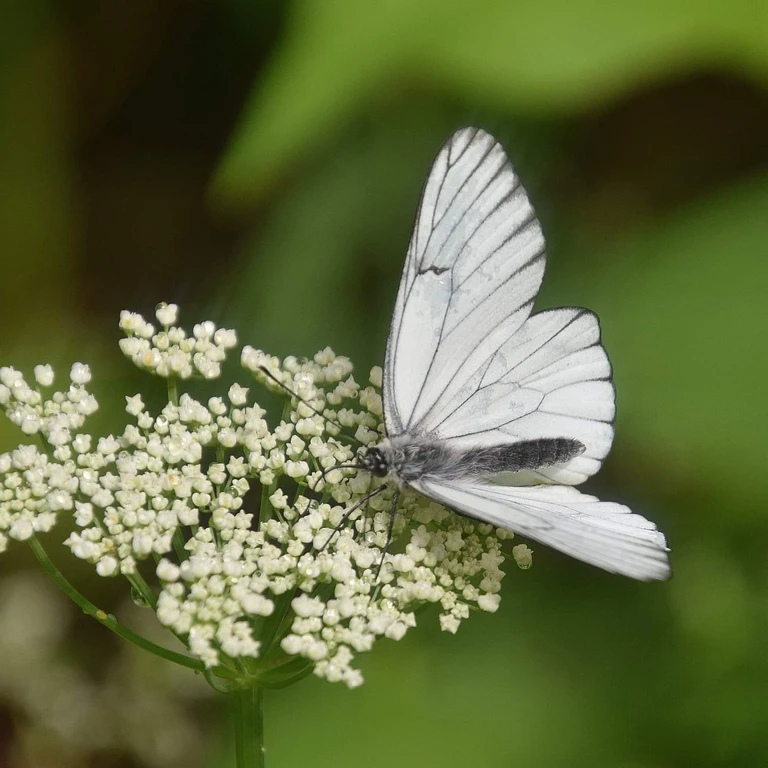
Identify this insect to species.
Aporia crataegi
